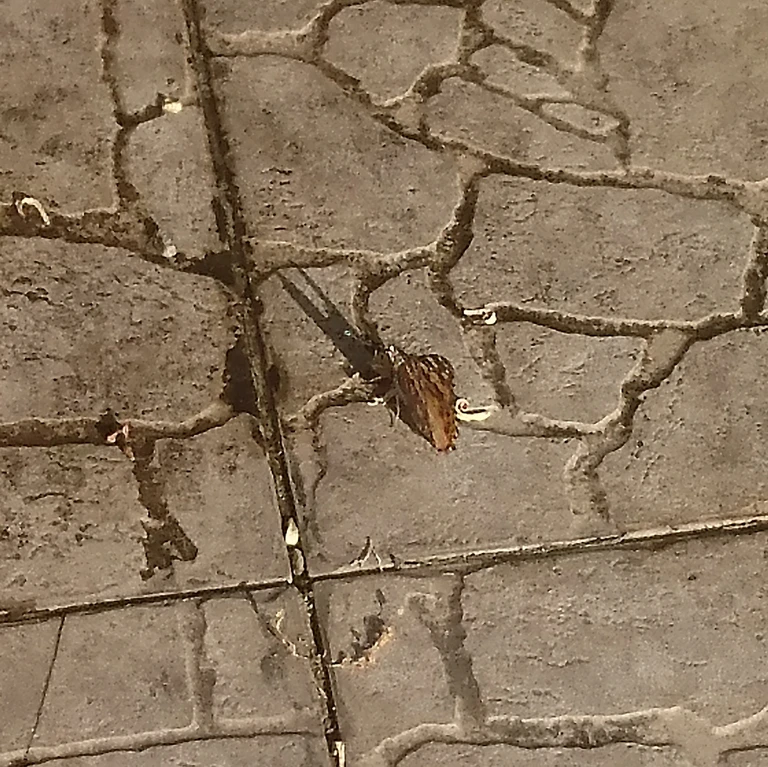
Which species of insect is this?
Vanessa cardui
